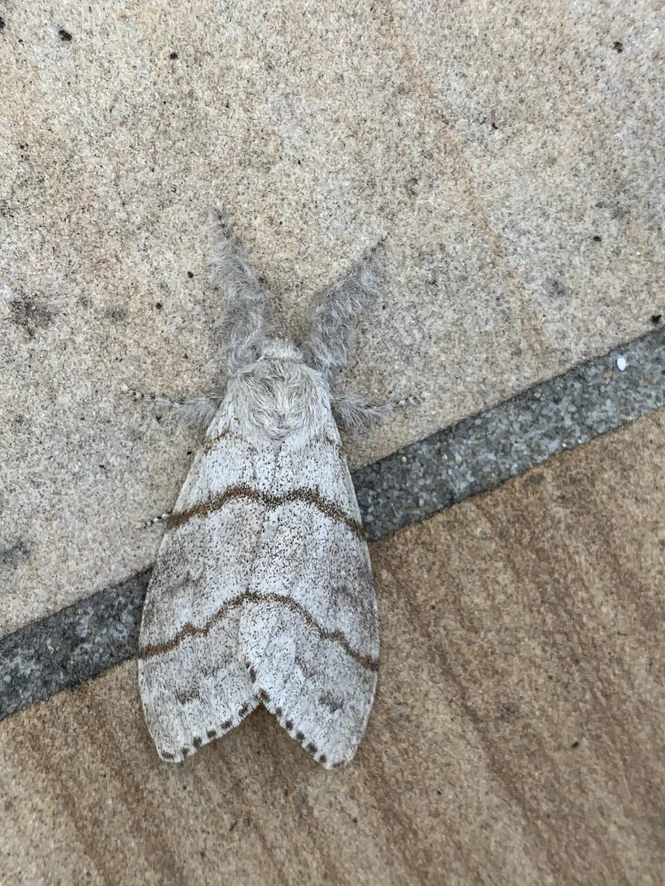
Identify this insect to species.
Calliteara pudibunda
